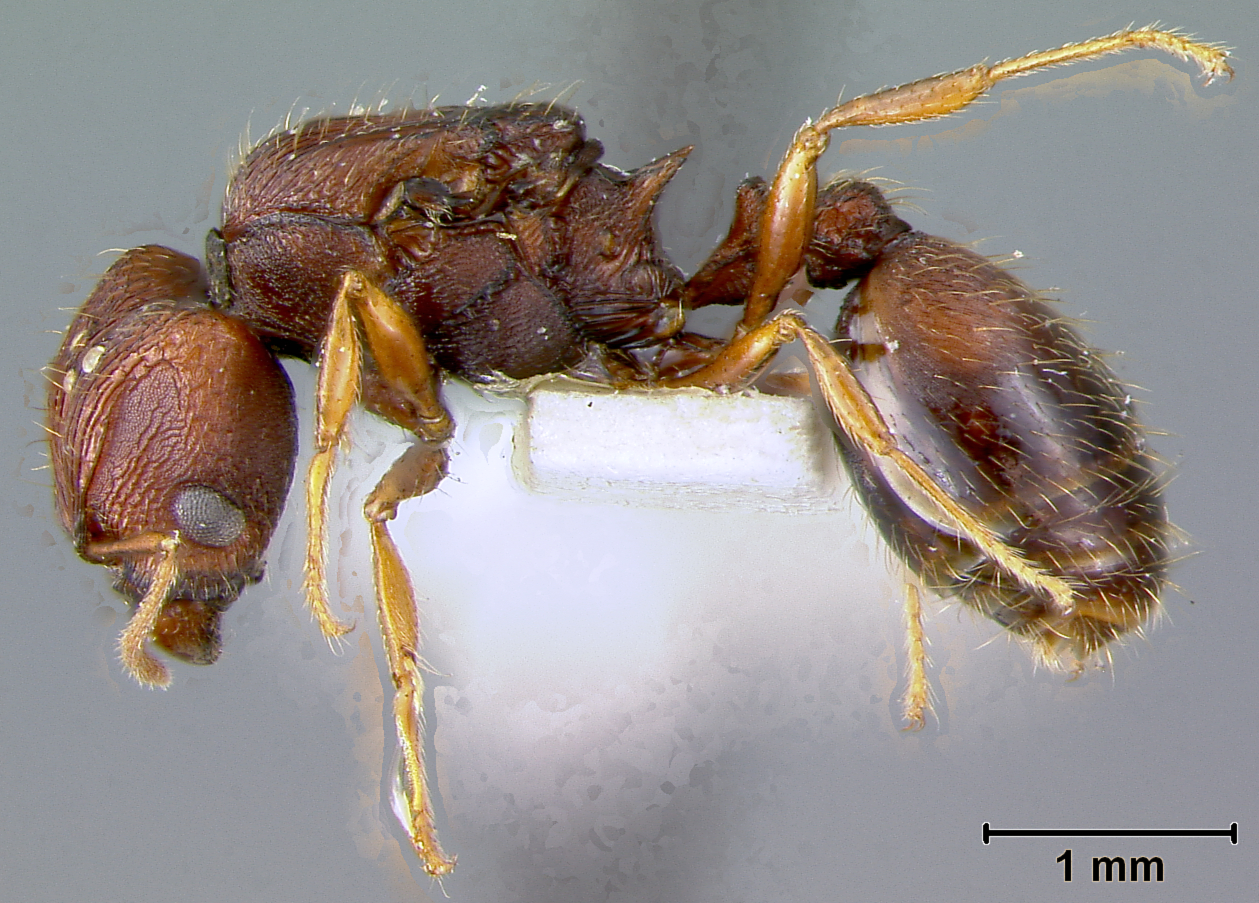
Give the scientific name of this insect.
Pheidole caldwelli
